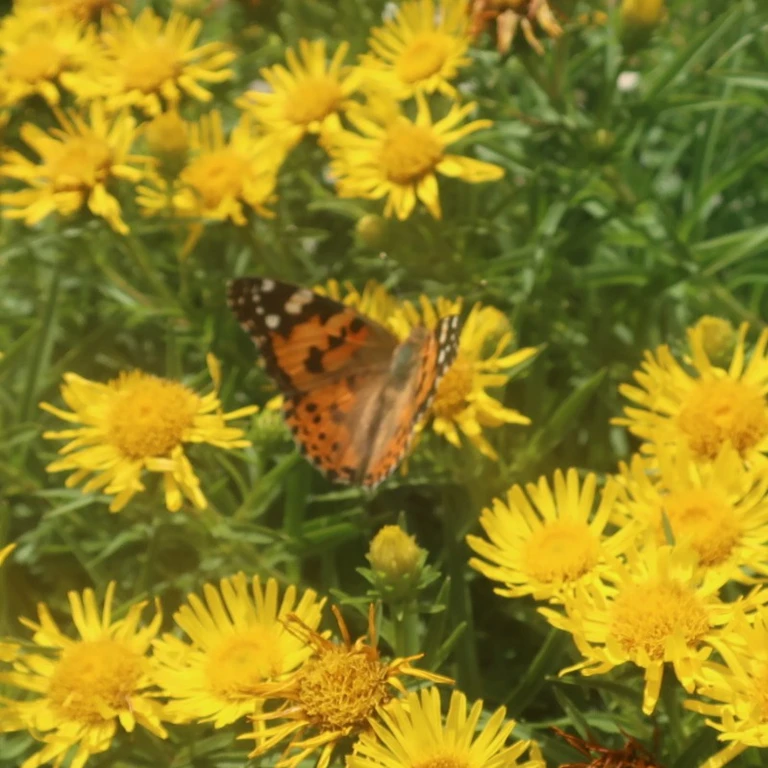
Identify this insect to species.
Vanessa cardui
